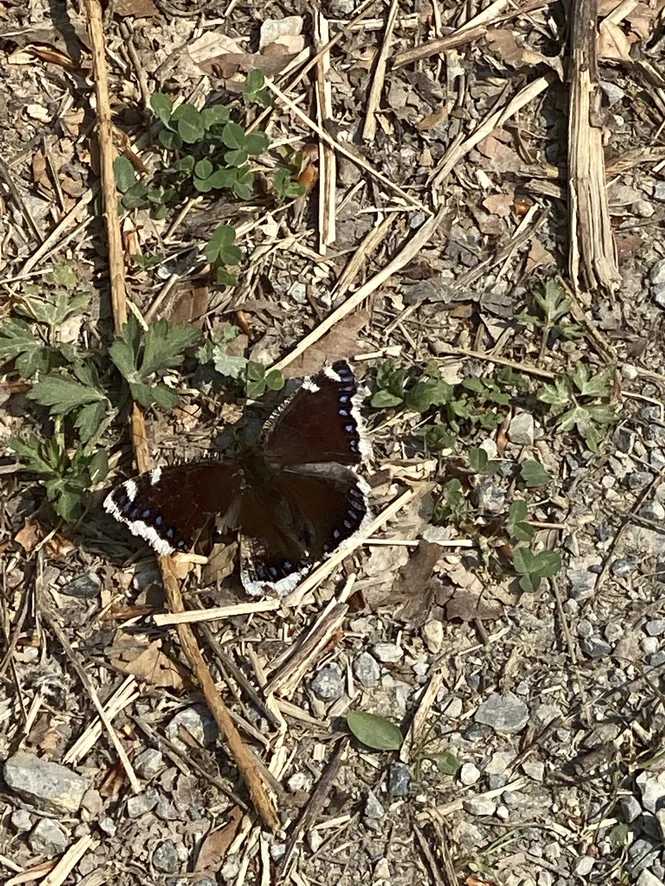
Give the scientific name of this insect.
Nymphalis antiopa
